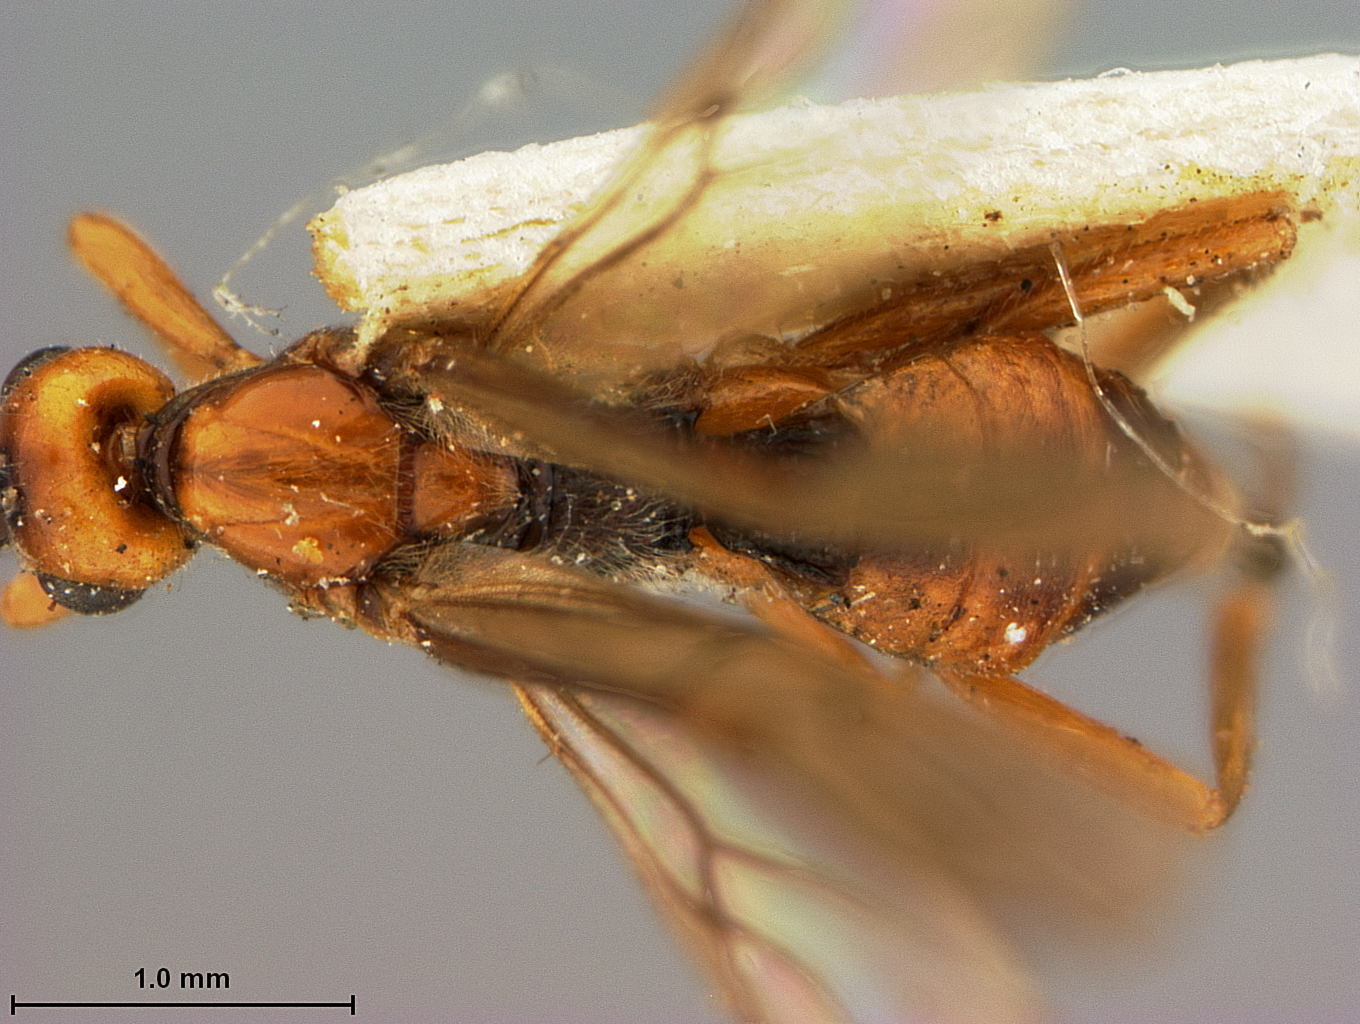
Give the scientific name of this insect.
Bracon atricollis
